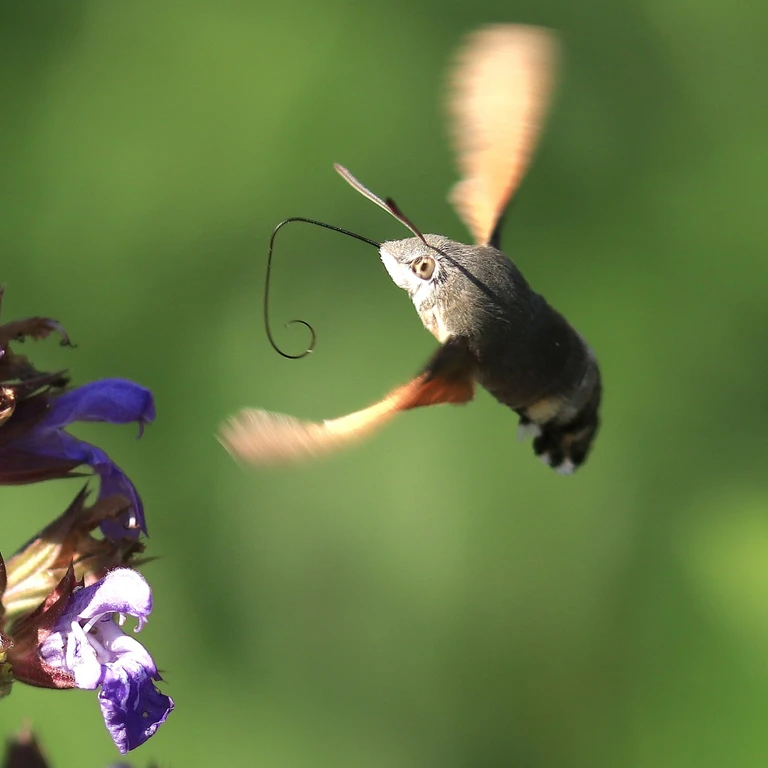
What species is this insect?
Macroglossum stellatarum
